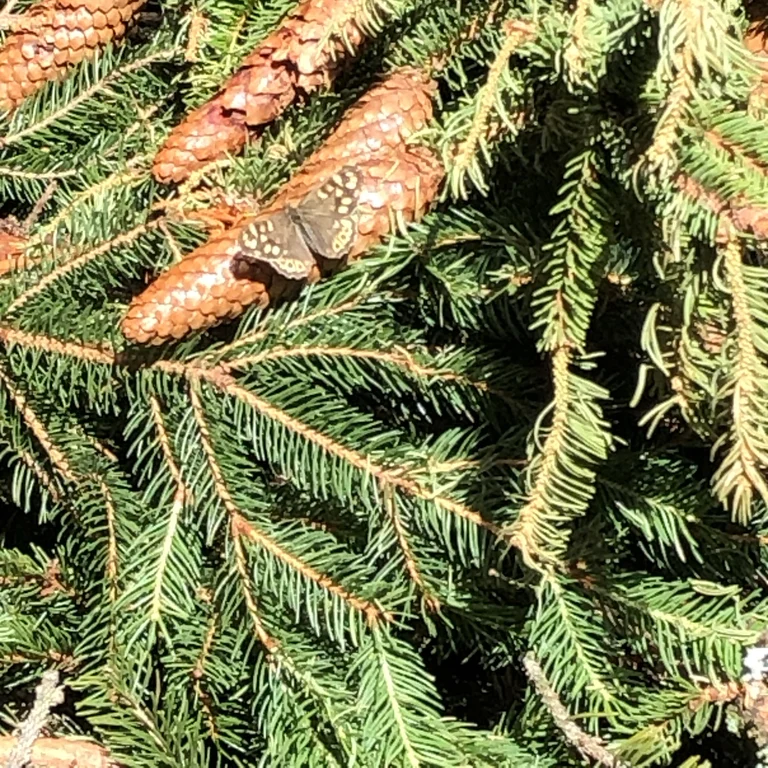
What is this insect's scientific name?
Pararge aegeria
